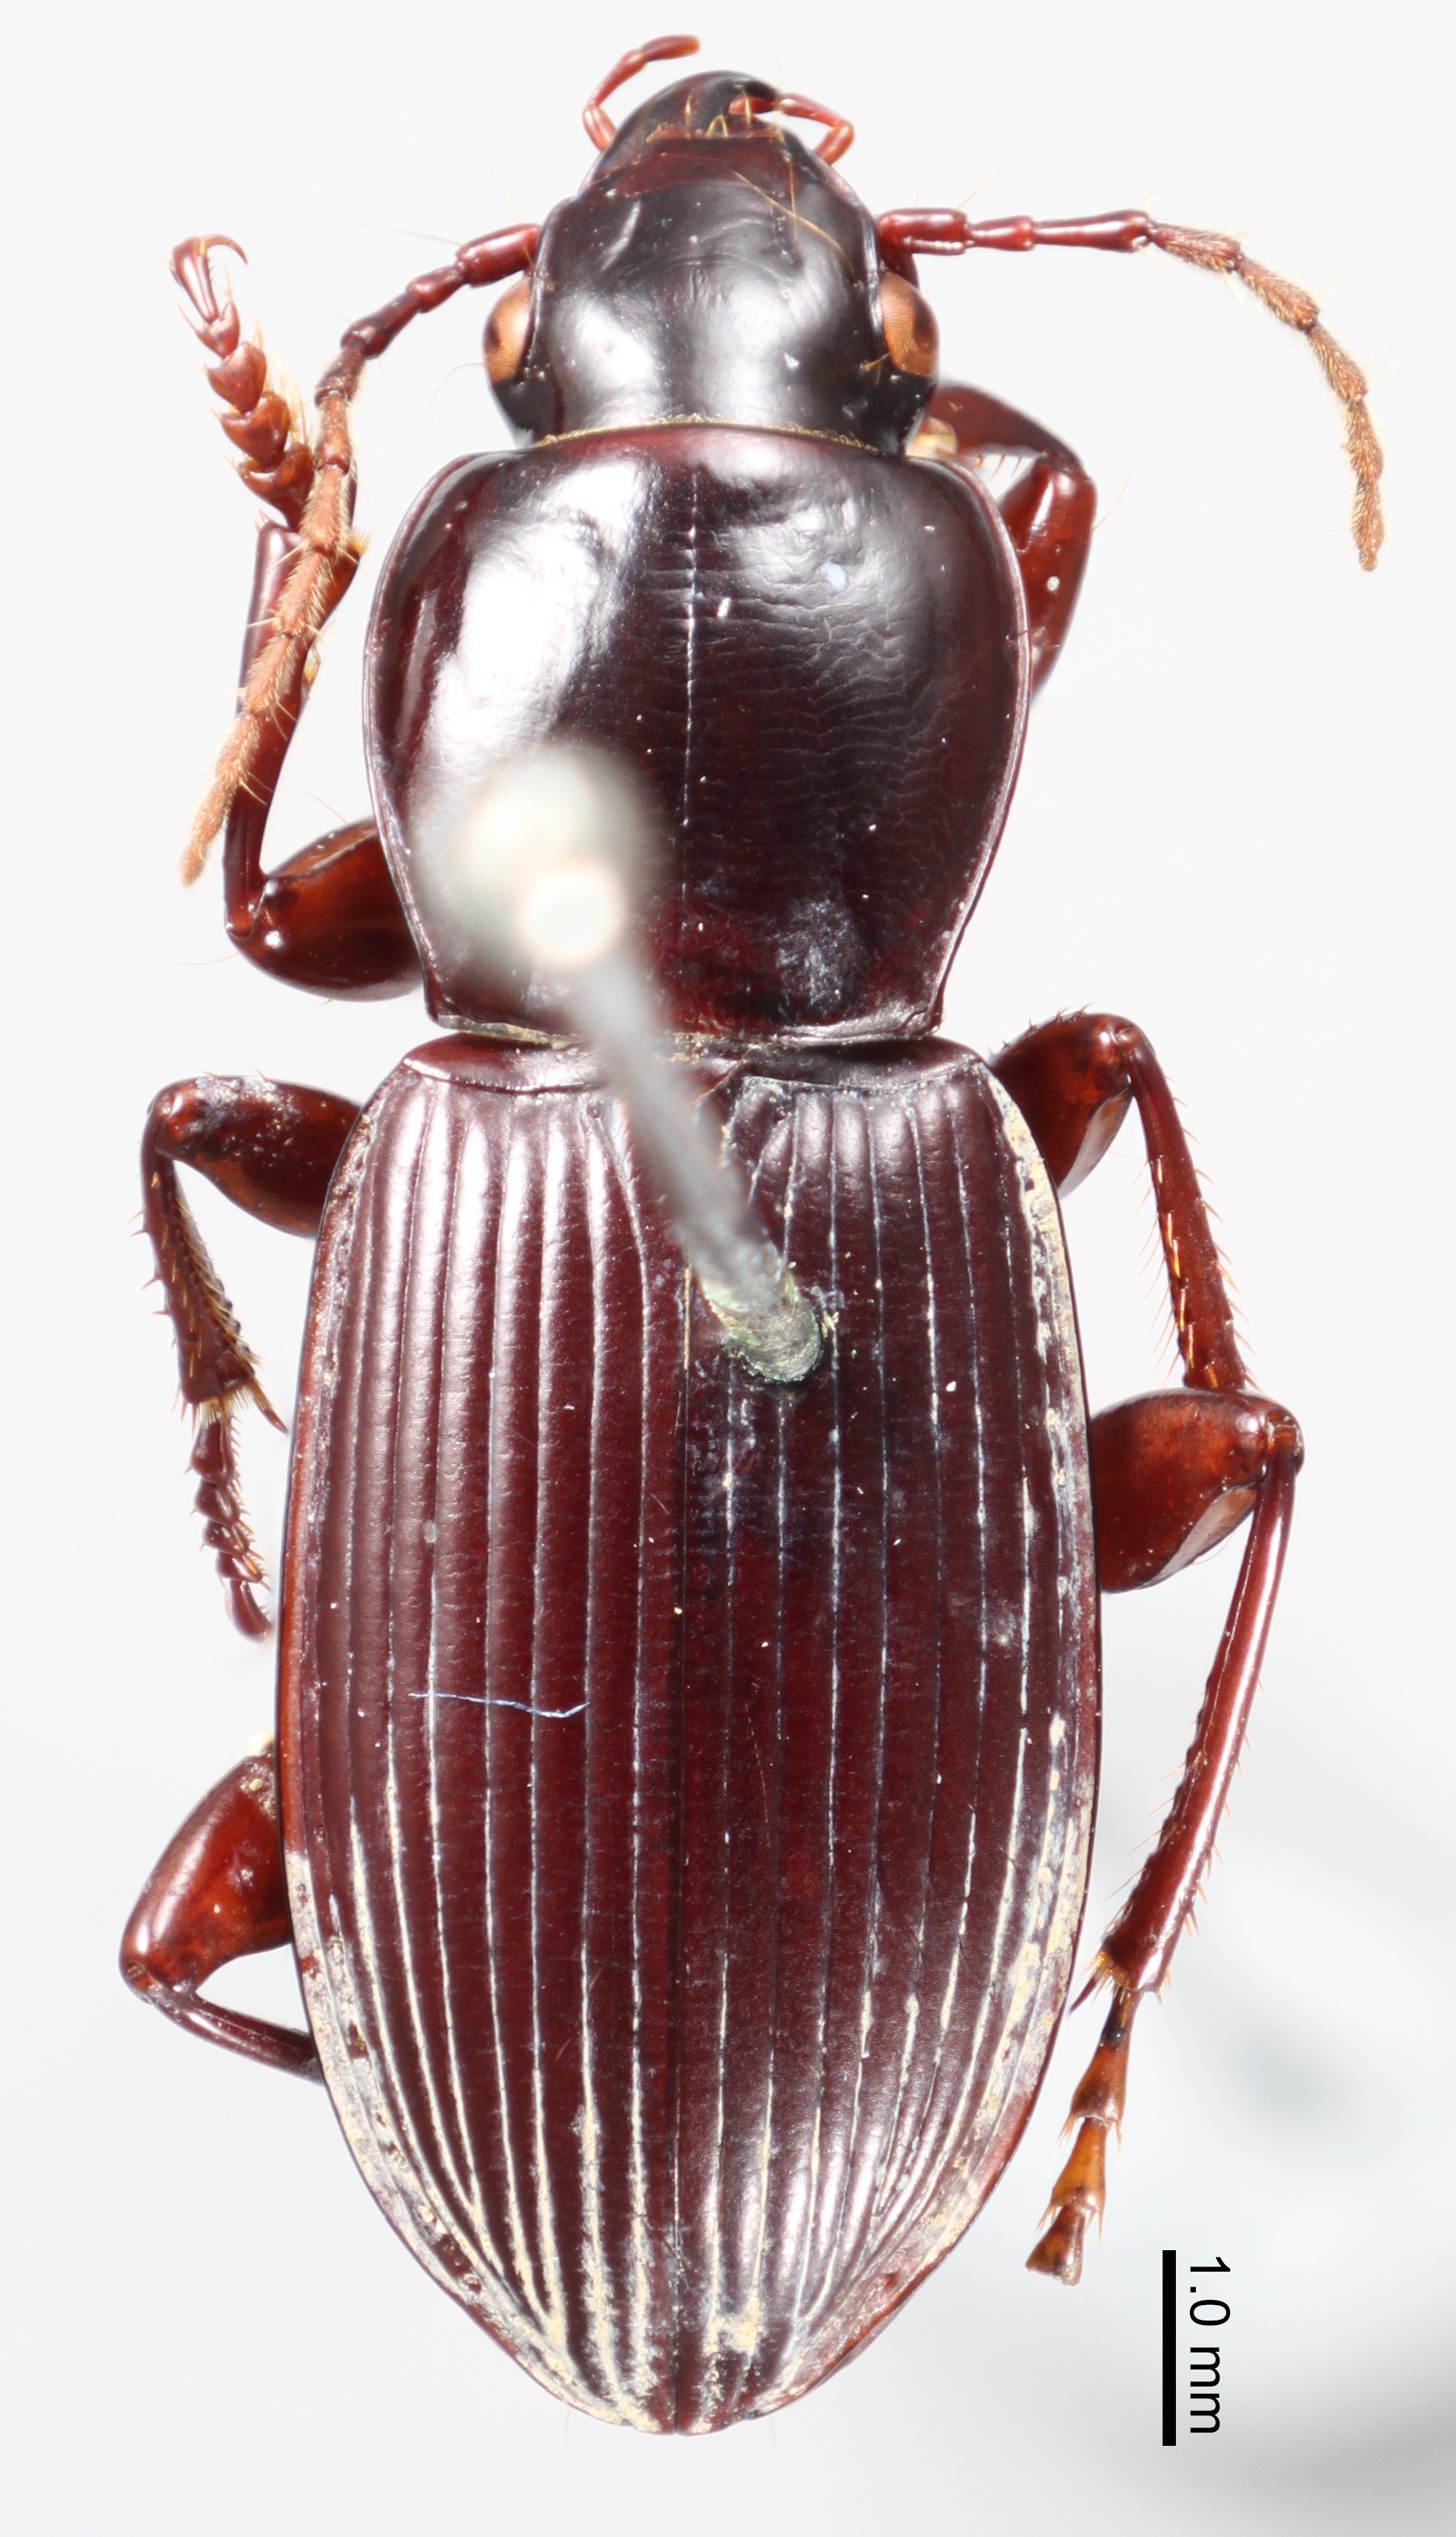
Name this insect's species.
Pterostichus diabolus
